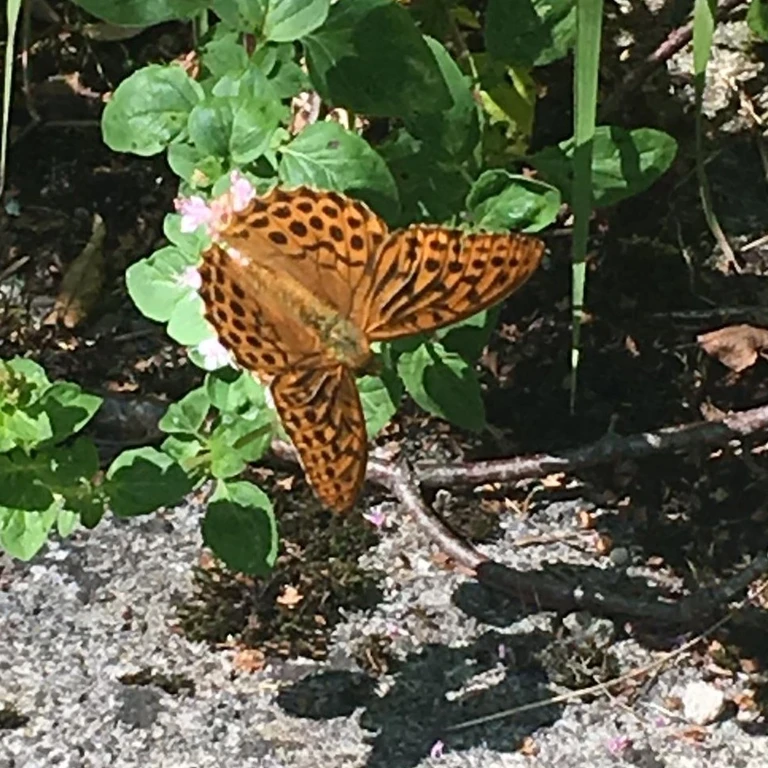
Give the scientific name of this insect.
Argynnis paphia
